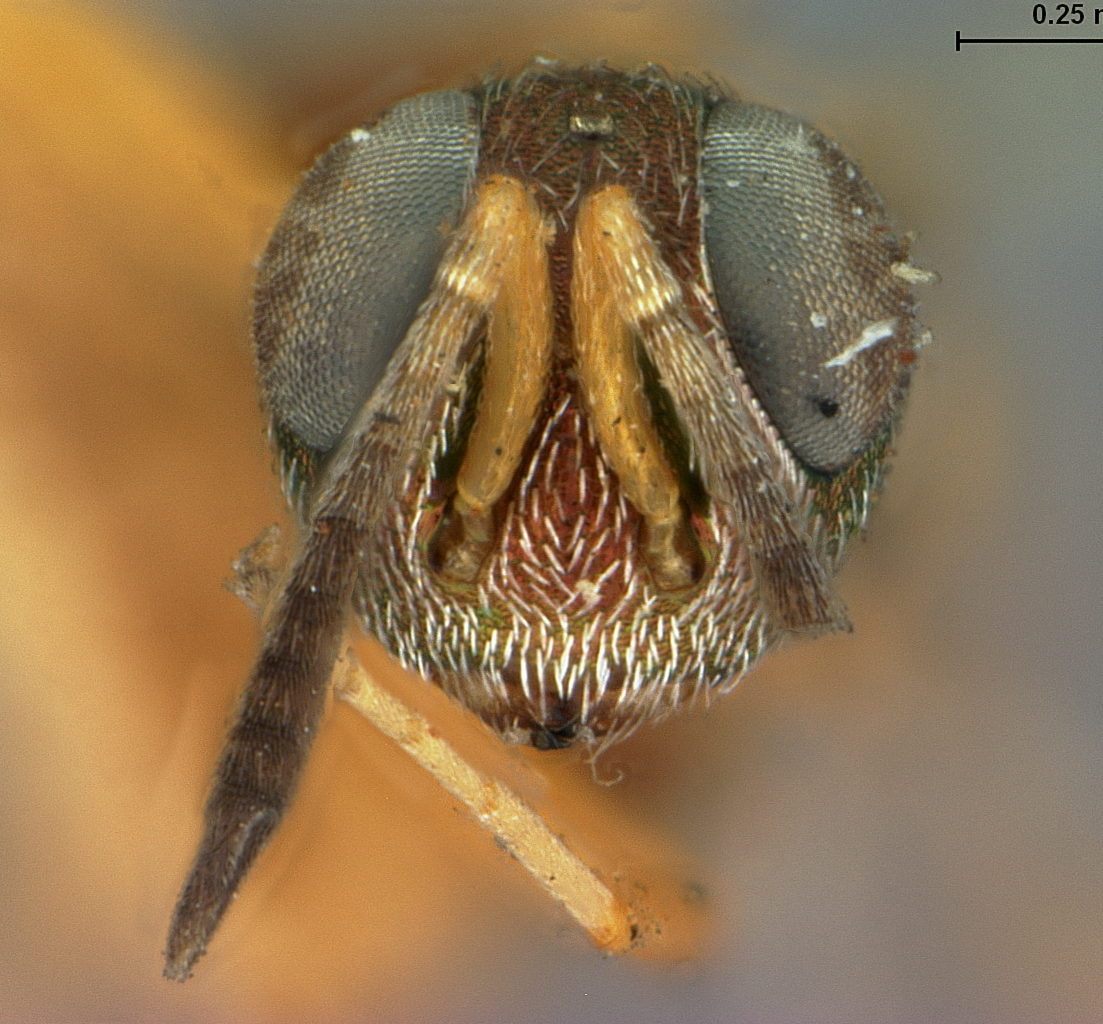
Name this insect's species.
Eupelmus flavovariegatus
